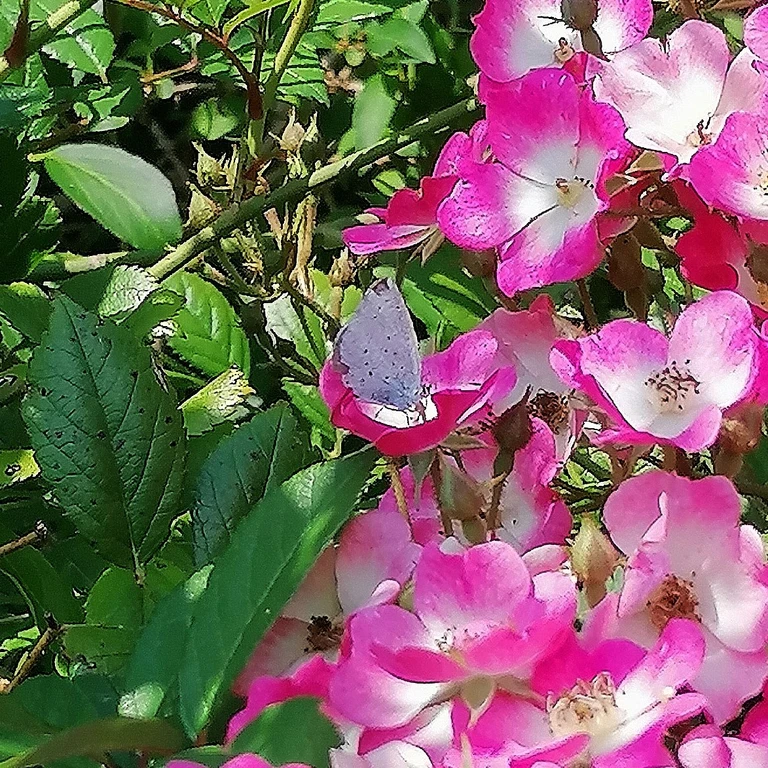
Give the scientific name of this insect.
Celastrina argiolus
